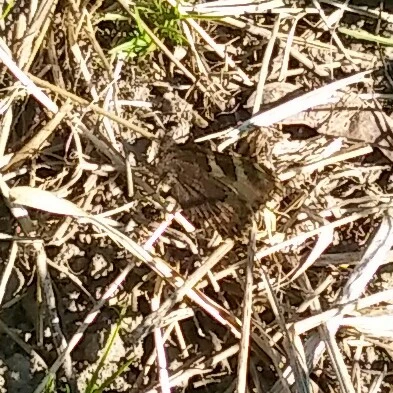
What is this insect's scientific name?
Aglais urticae
